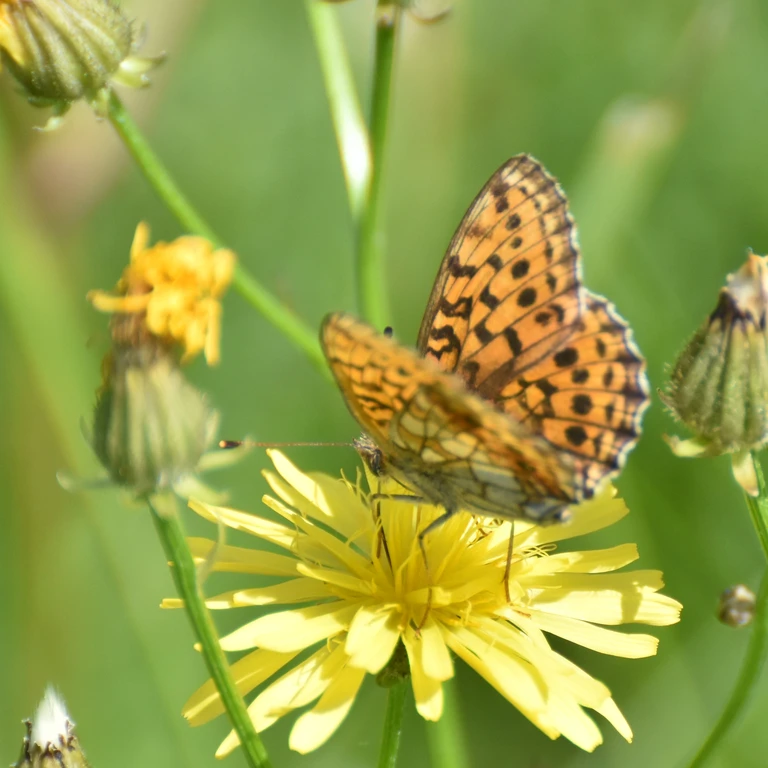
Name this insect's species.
Brenthis ino
